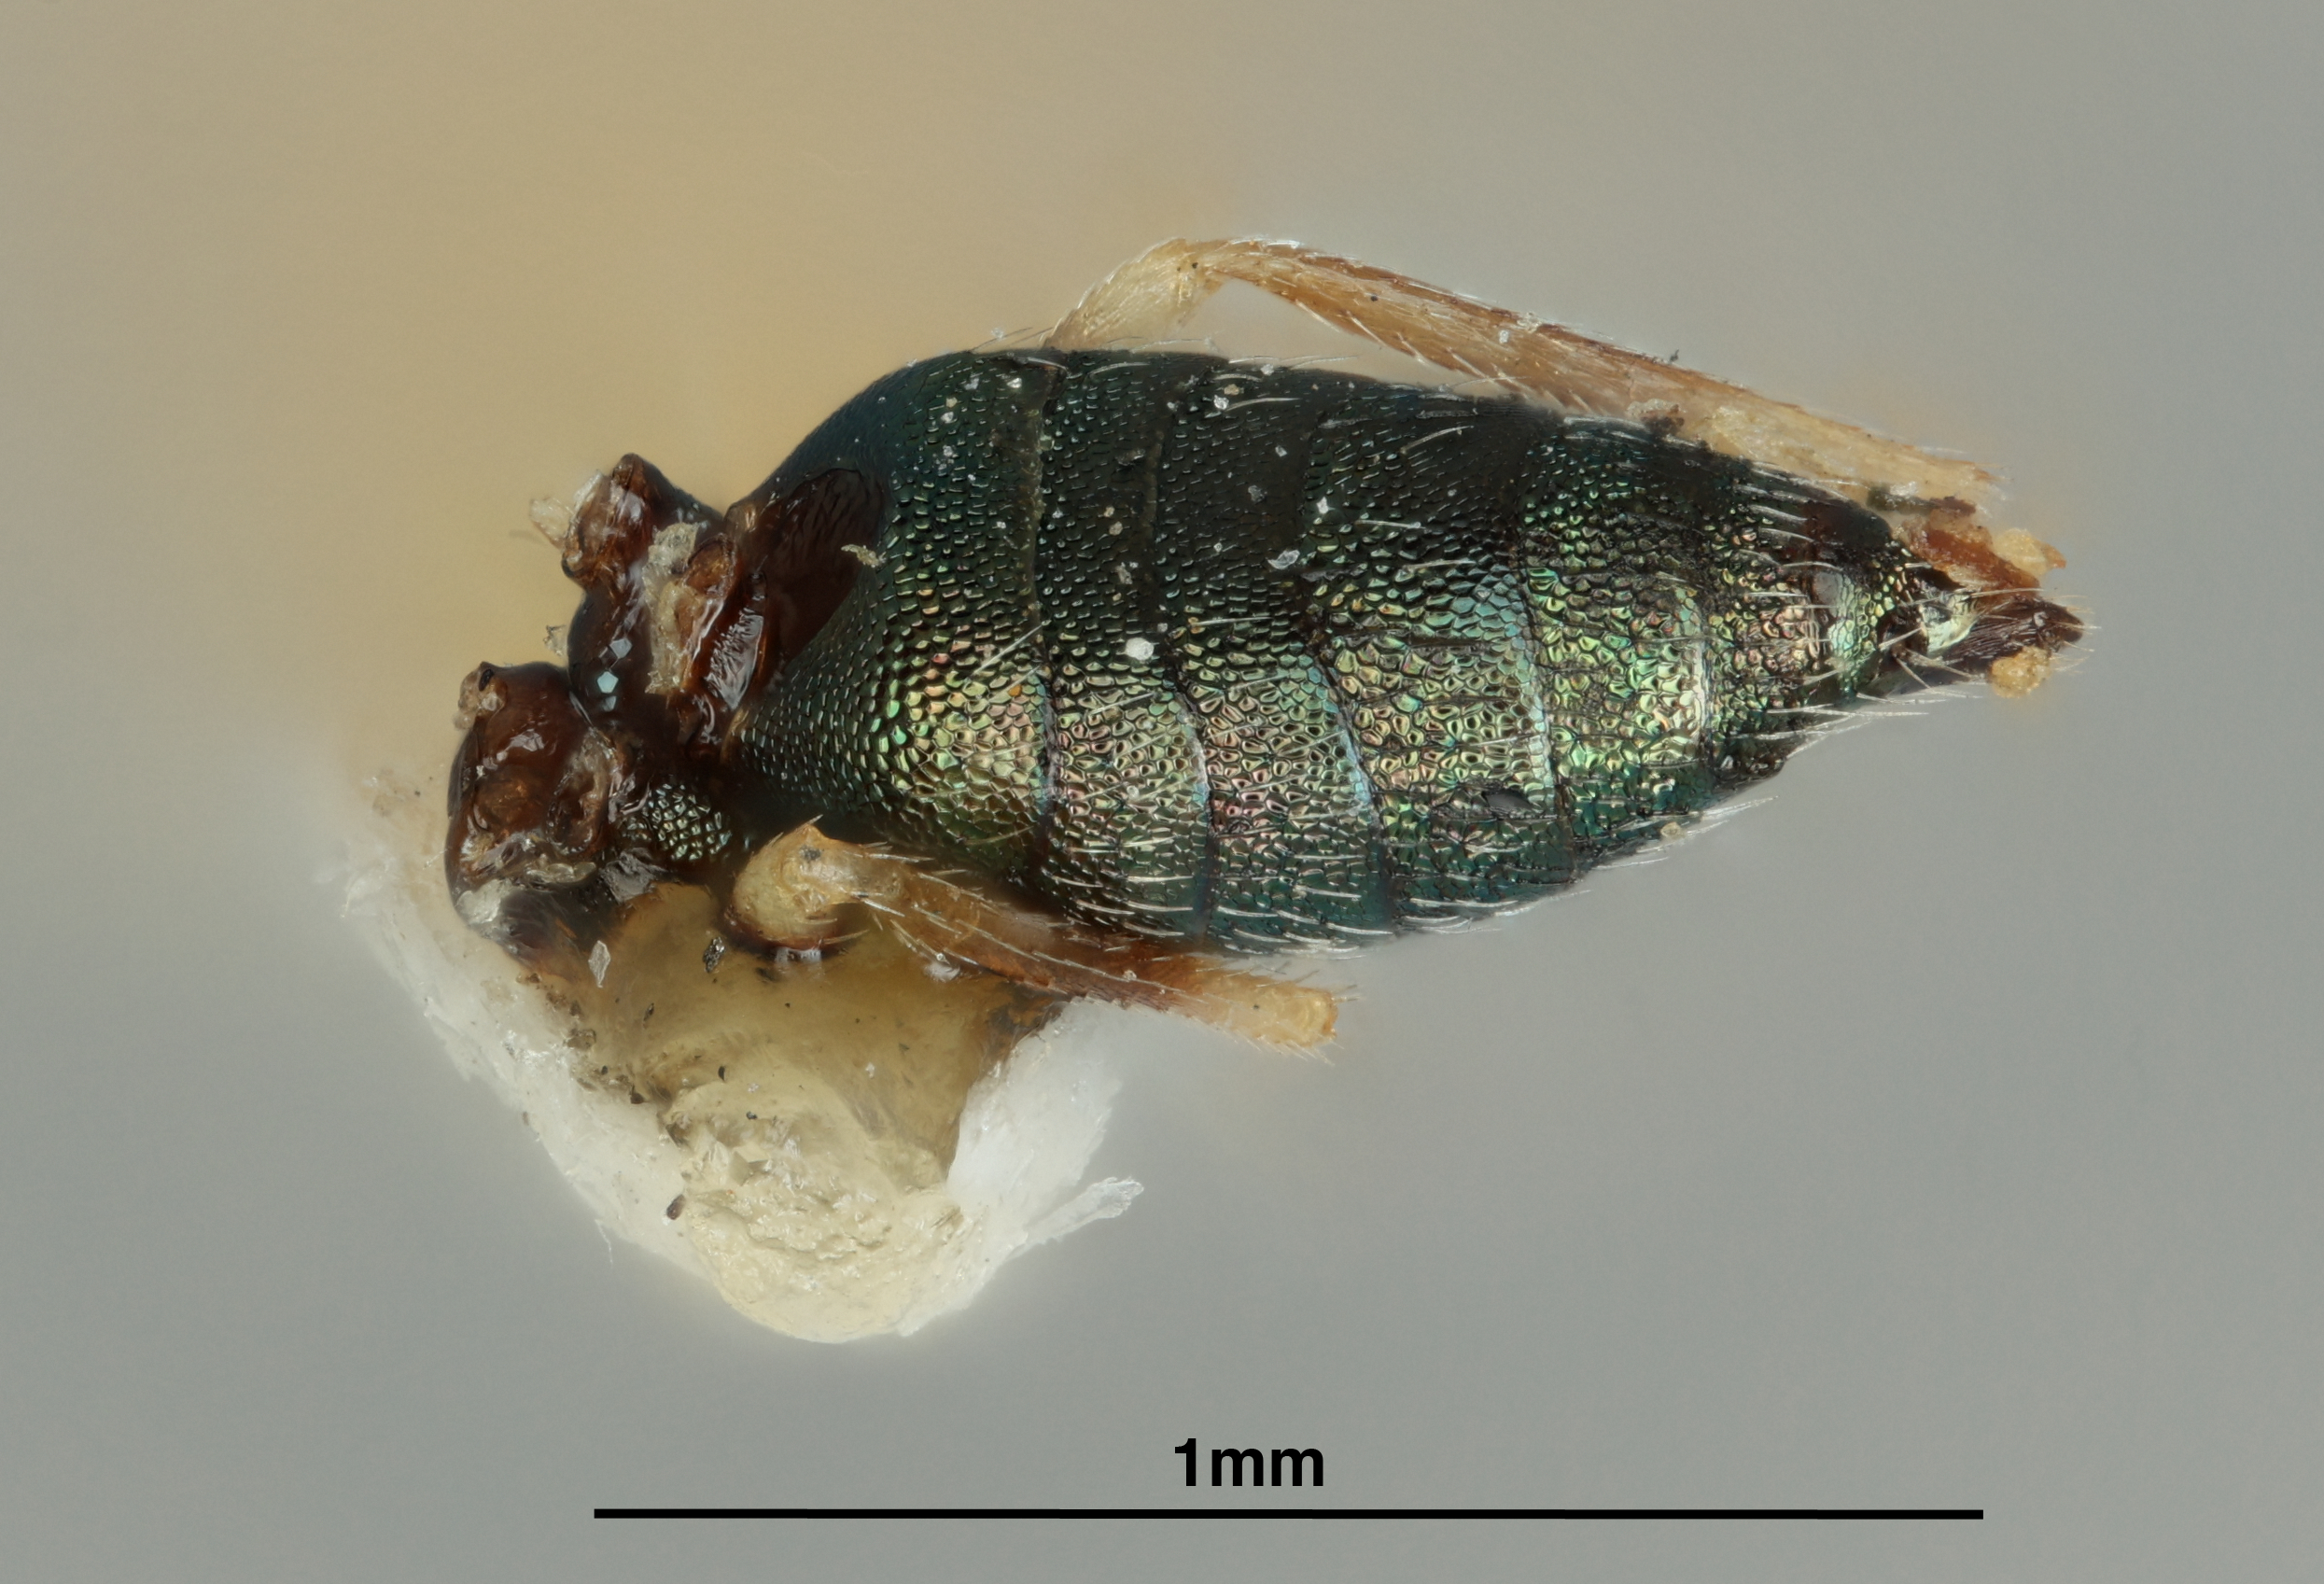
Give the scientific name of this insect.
Galeopsomopsis squamosus
